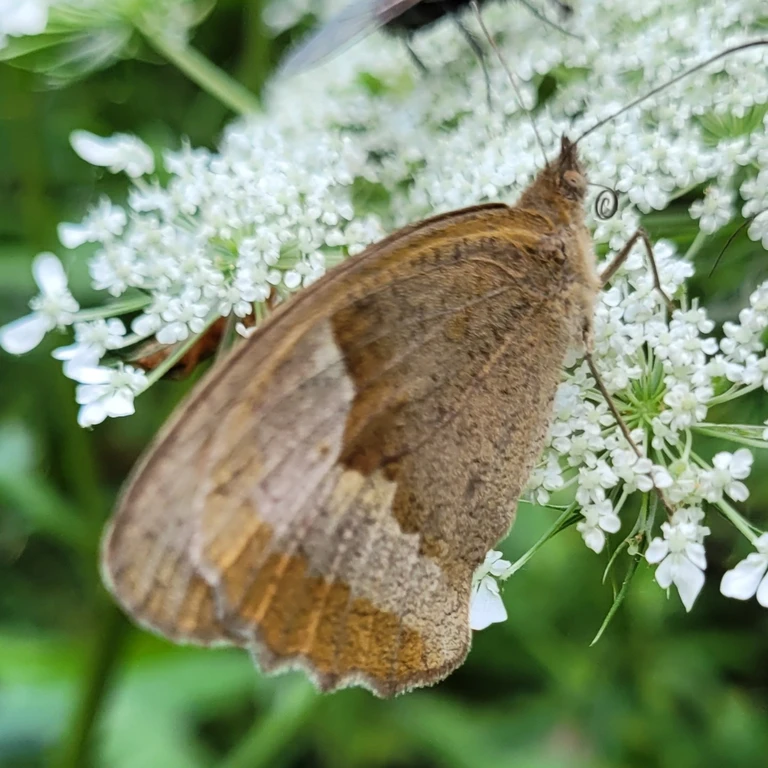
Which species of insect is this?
Maniola jurtina
